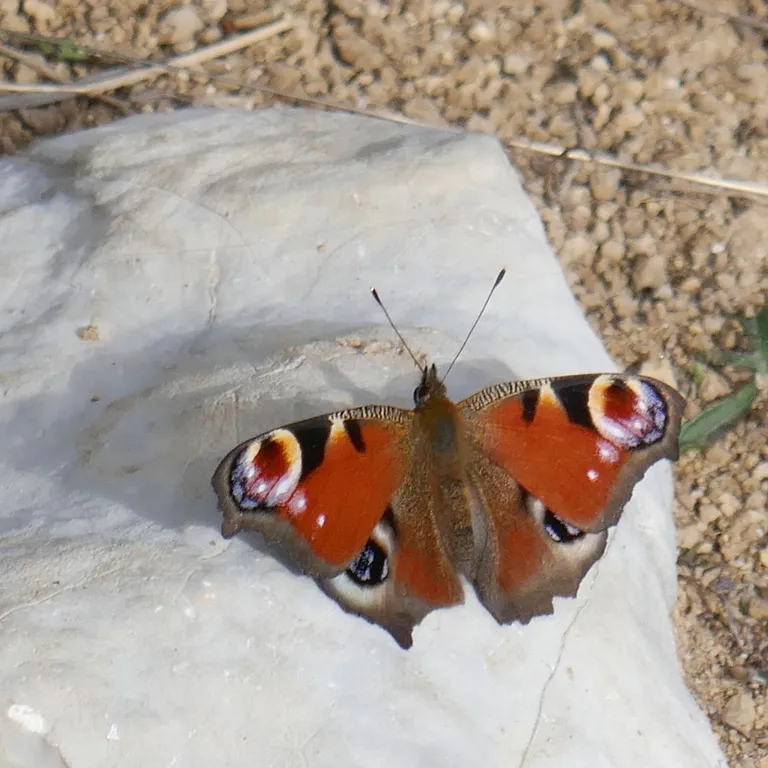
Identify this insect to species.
Aglais io
